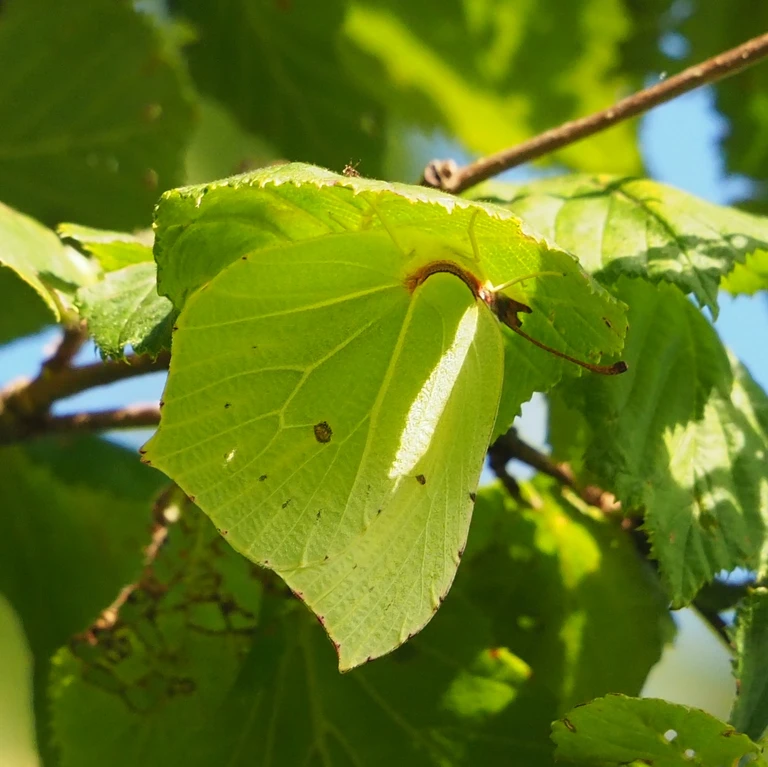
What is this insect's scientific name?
Gonepteryx rhamni
